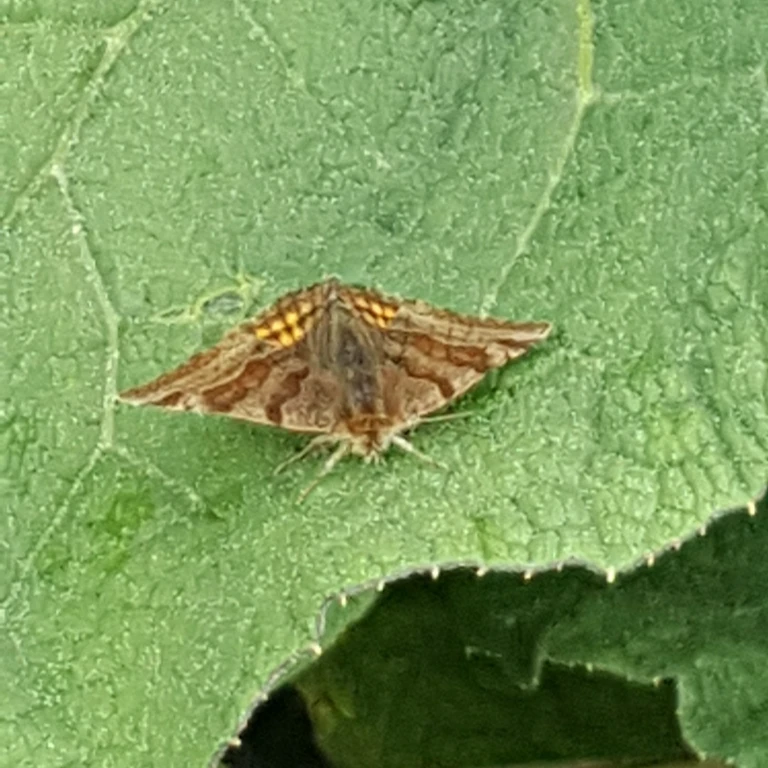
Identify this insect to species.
Euclidia glyphica
